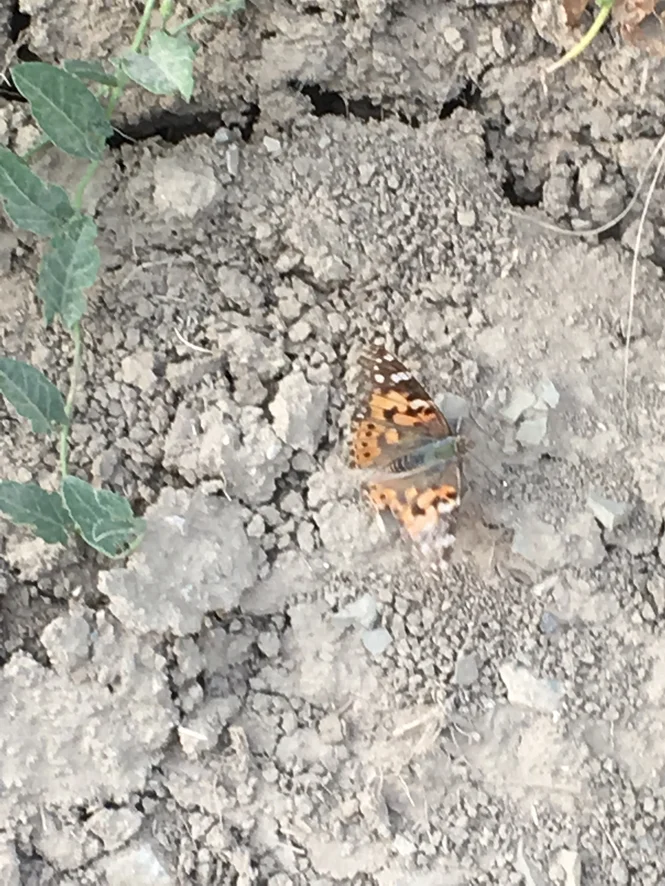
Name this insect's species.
Vanessa cardui
